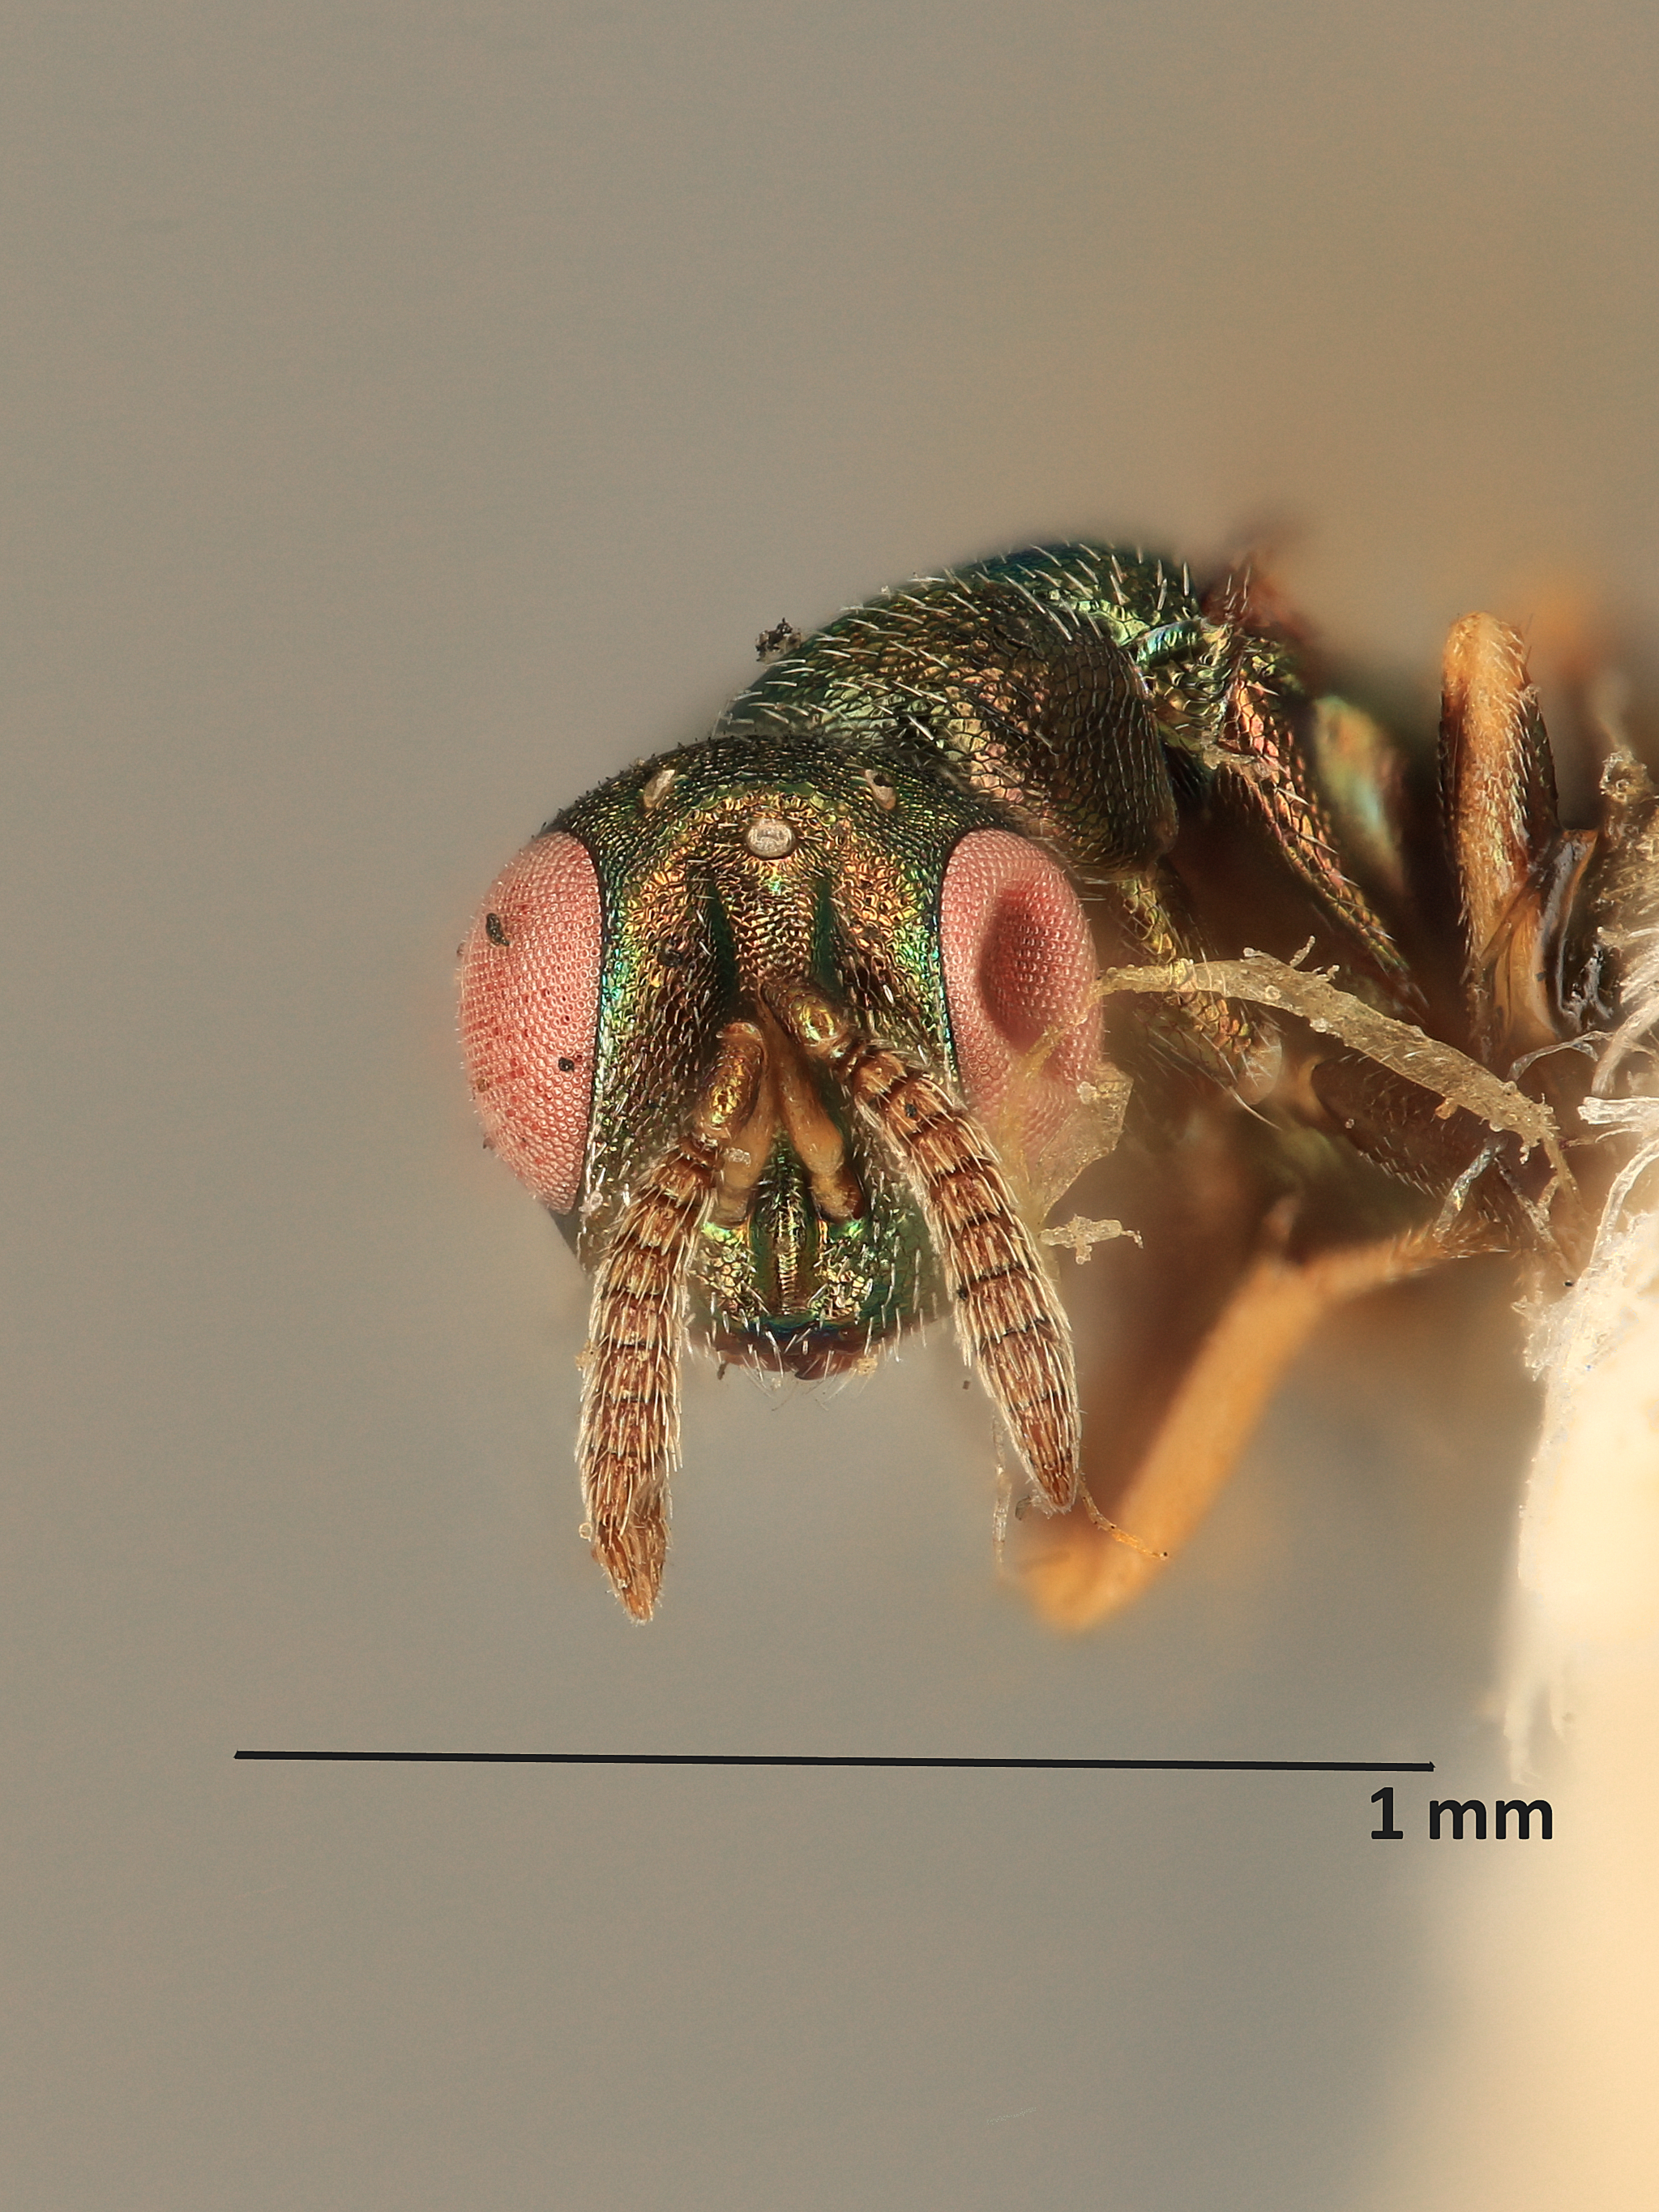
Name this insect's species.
Liodontomerus perplexus
